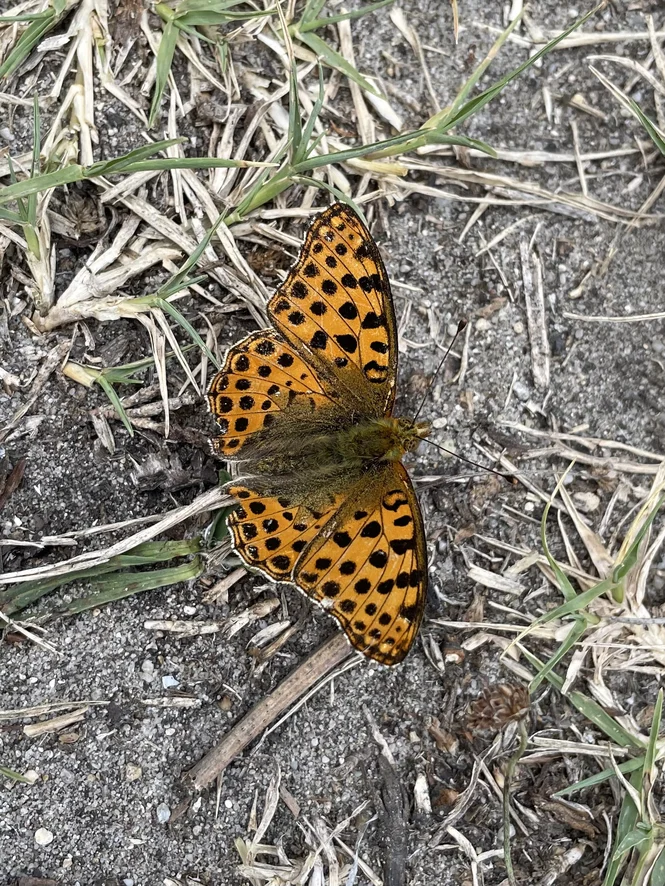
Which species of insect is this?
Issoria lathonia
